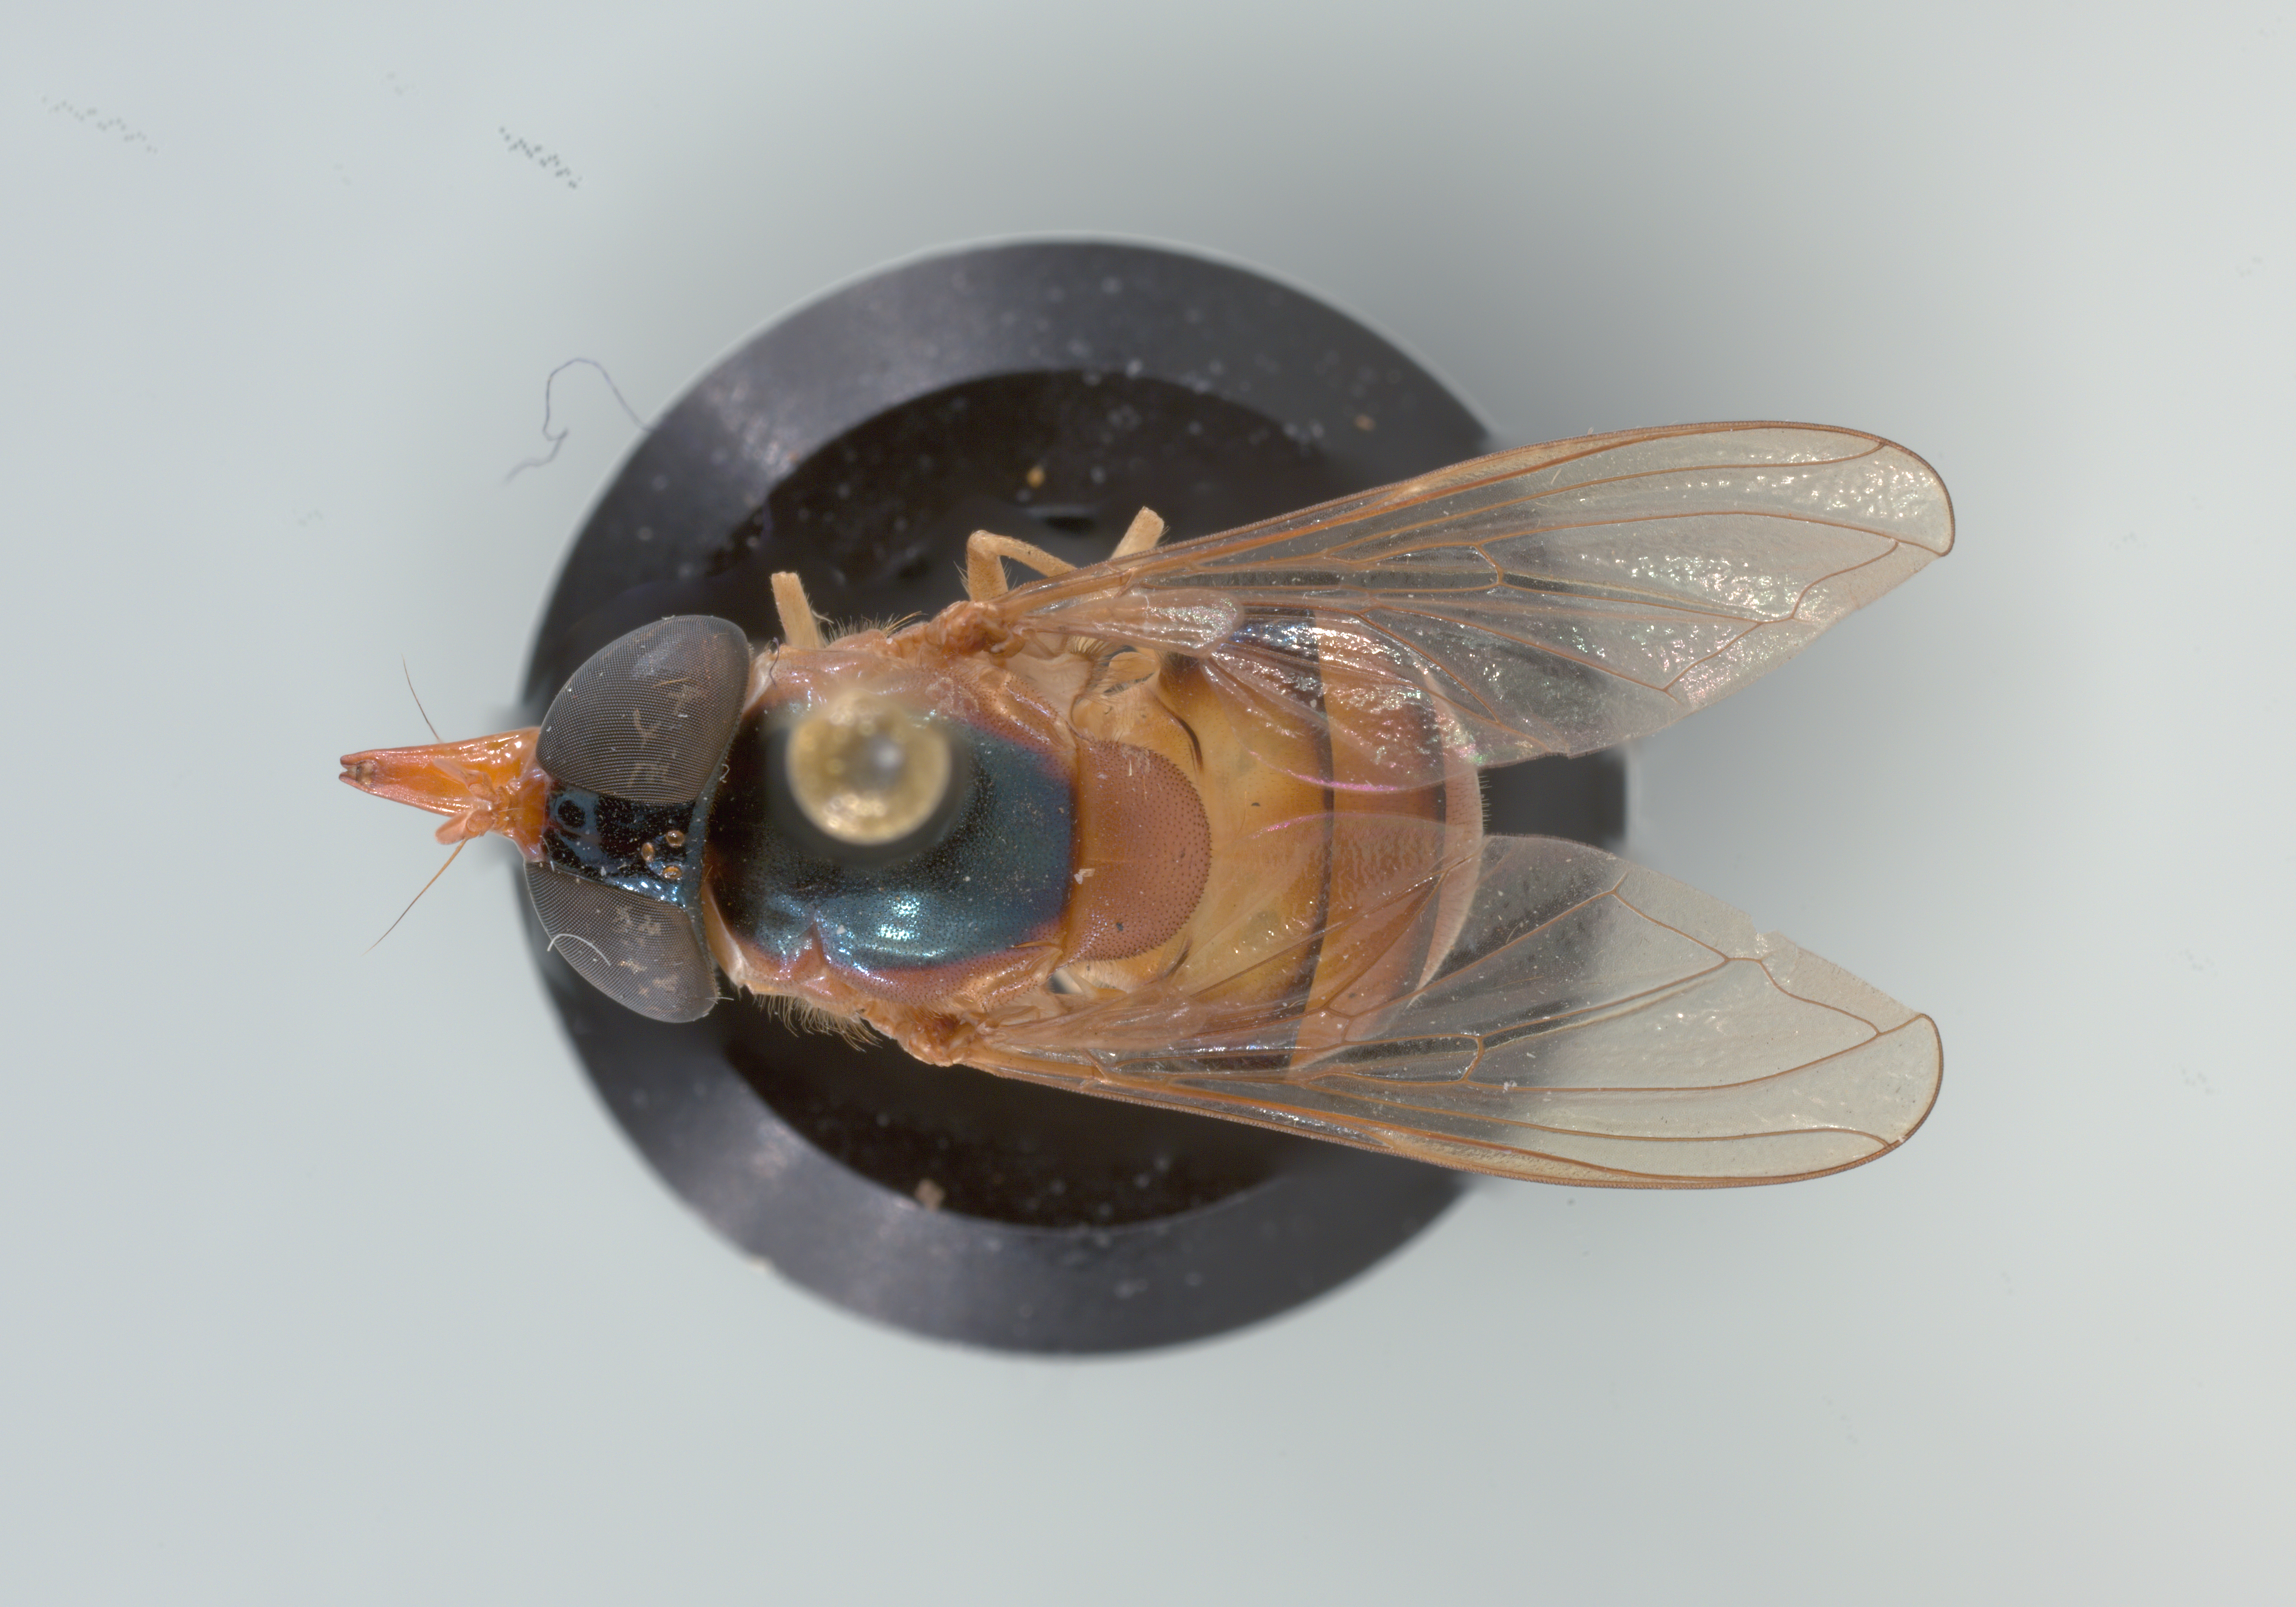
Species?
Rhingia pellucens
